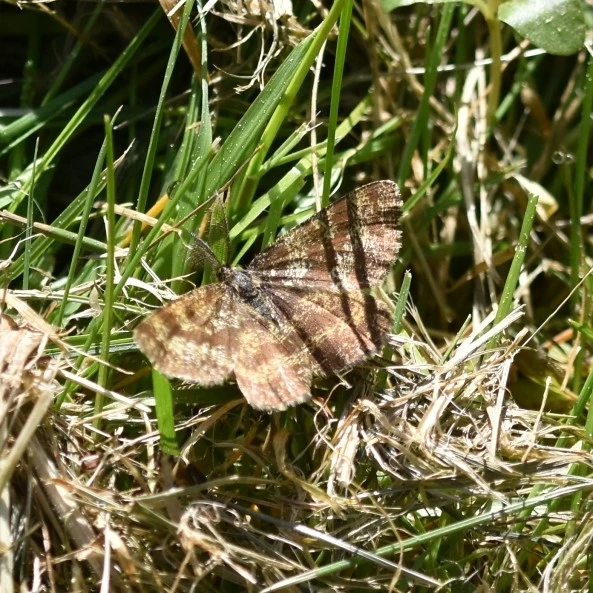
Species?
Ematurga atomaria
